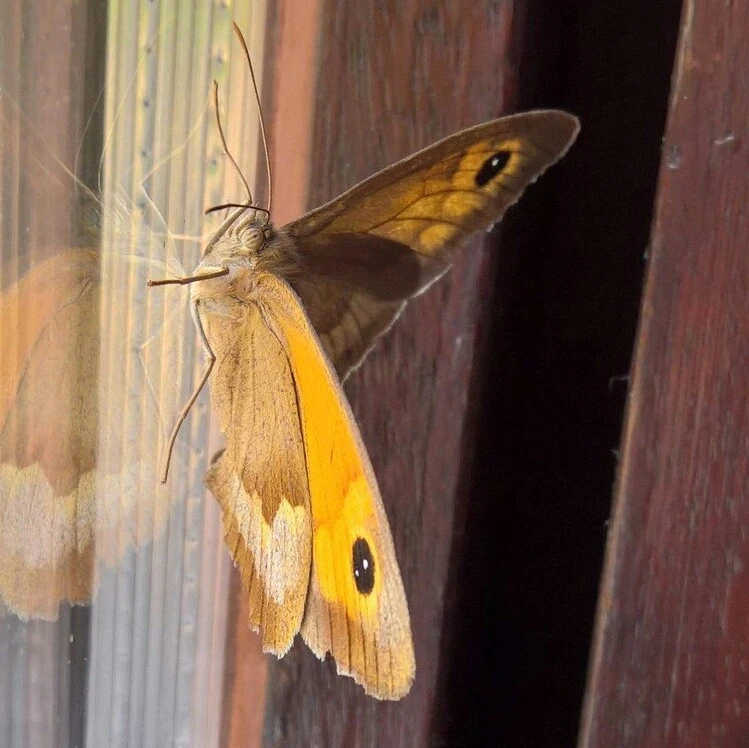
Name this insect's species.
Maniola jurtina
